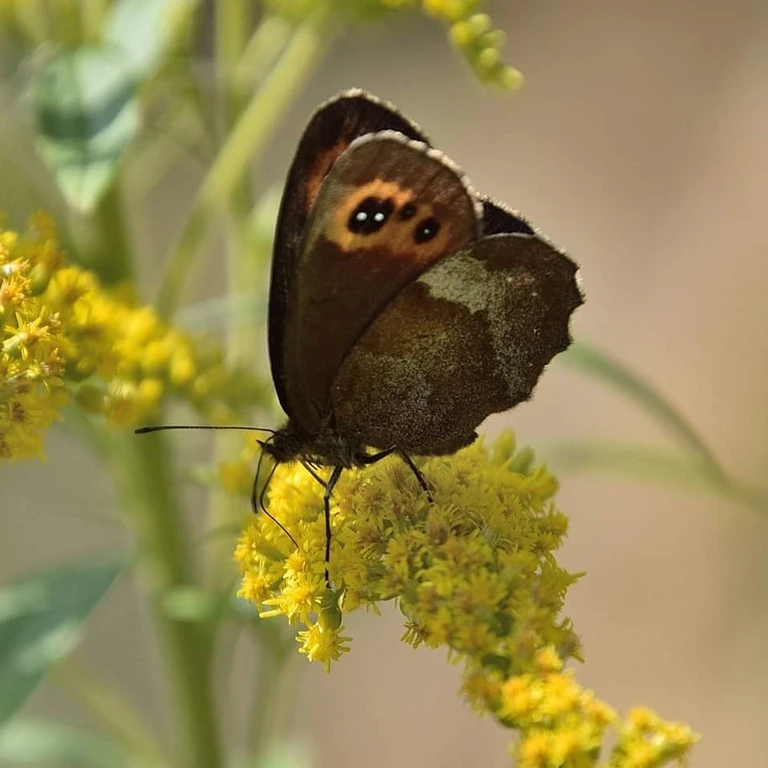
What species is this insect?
Erebia aethiops
